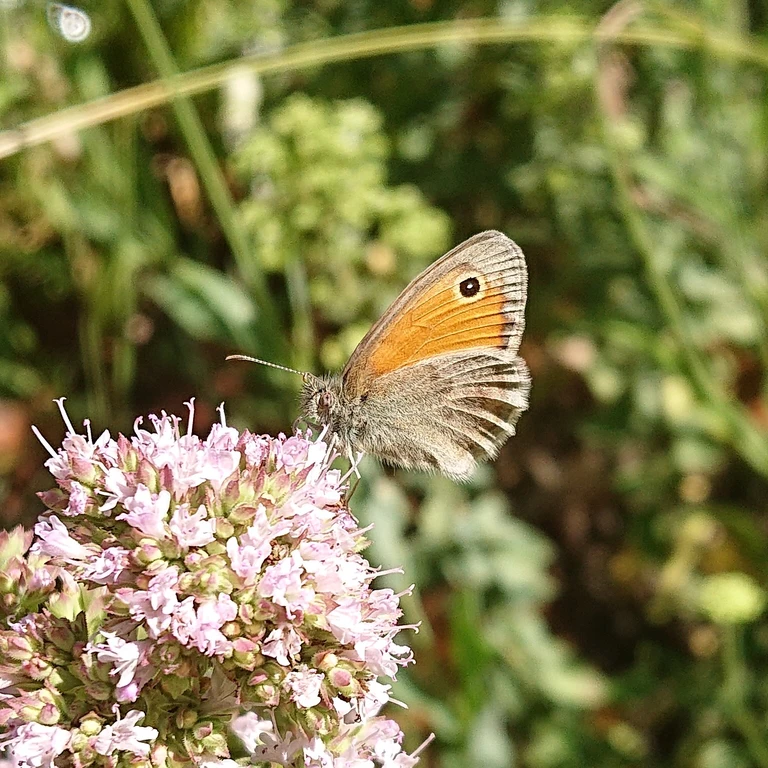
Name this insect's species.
Coenonympha pamphilus
